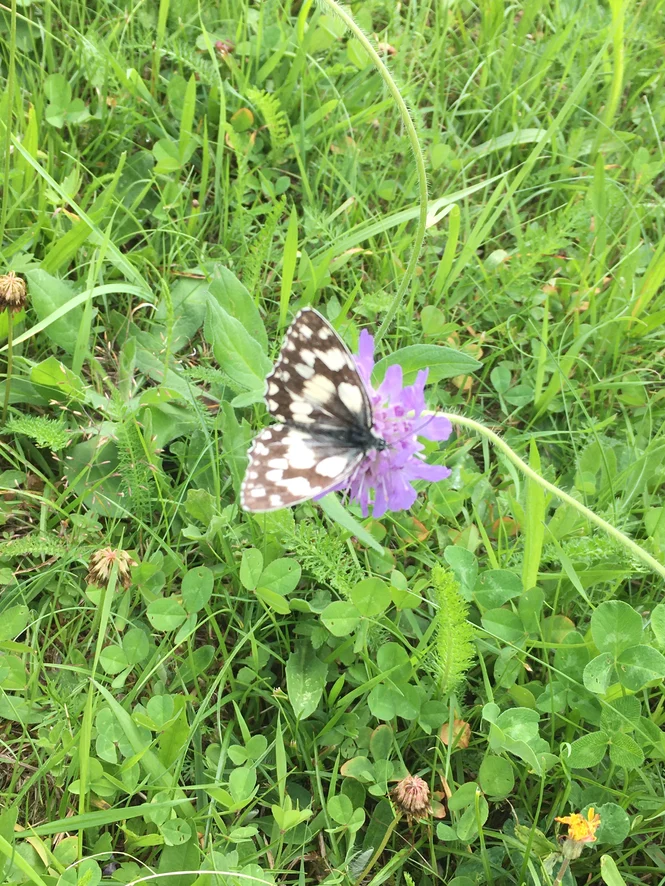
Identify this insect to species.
Melanargia galathea
